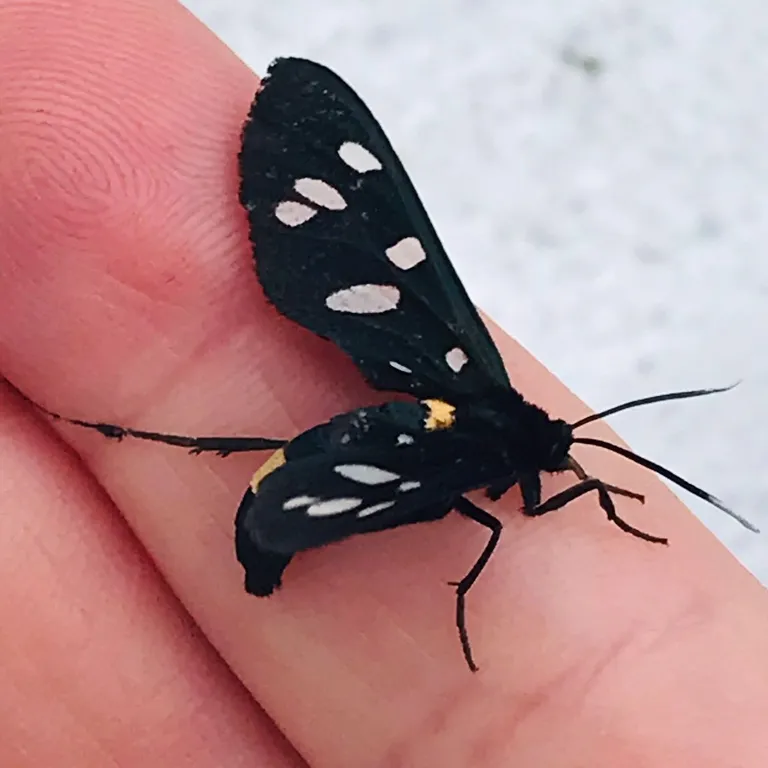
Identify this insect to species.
Amata phegea
